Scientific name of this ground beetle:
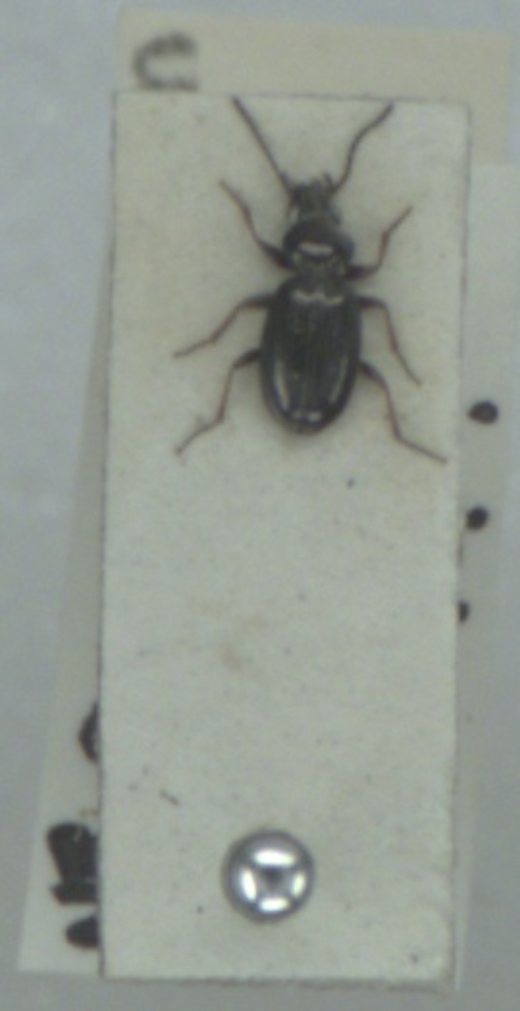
Bembidion lampros
